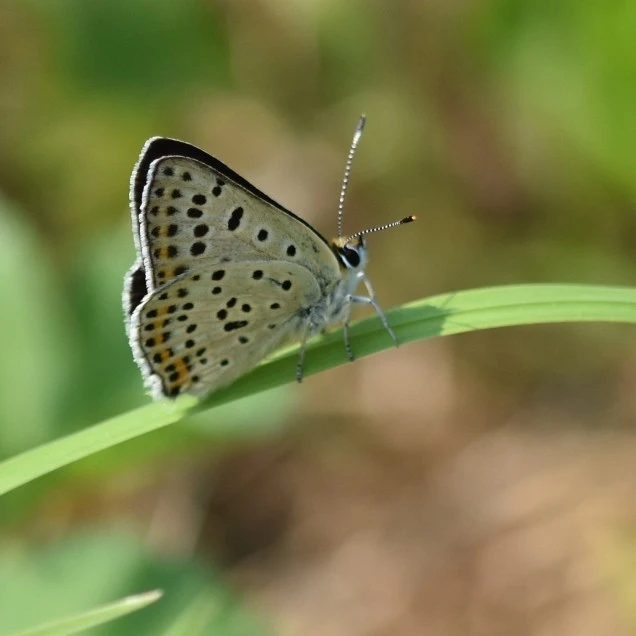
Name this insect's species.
Lycaena tityrus (also Loweia tityrus)
